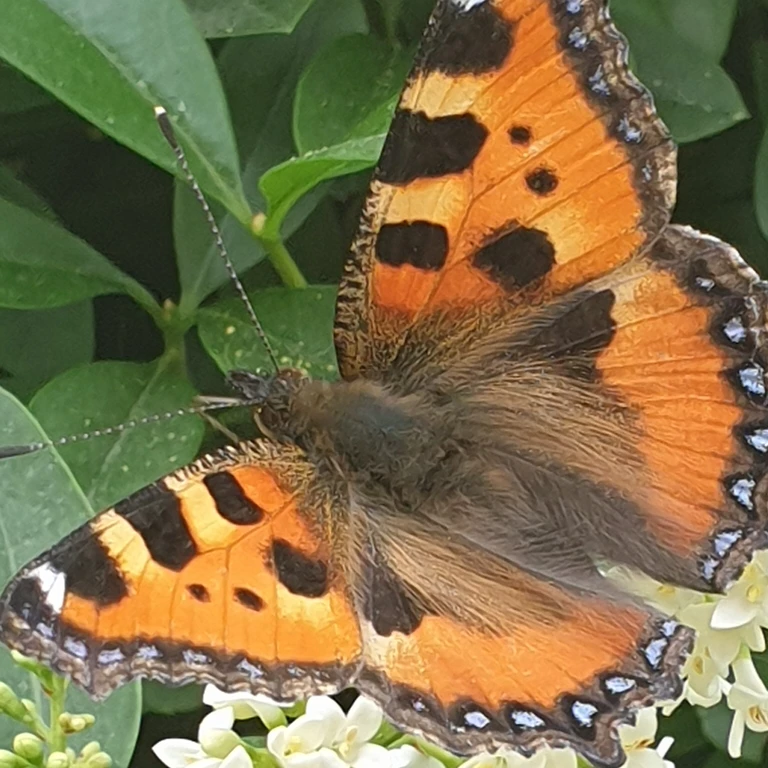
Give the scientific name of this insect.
Aglais urticae
